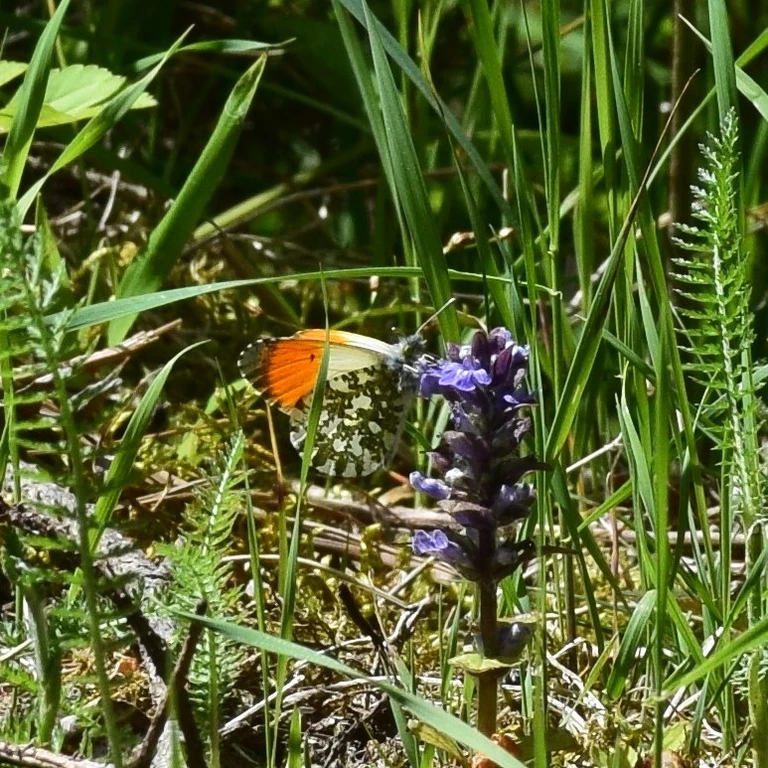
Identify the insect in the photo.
Anthocharis cardamines
